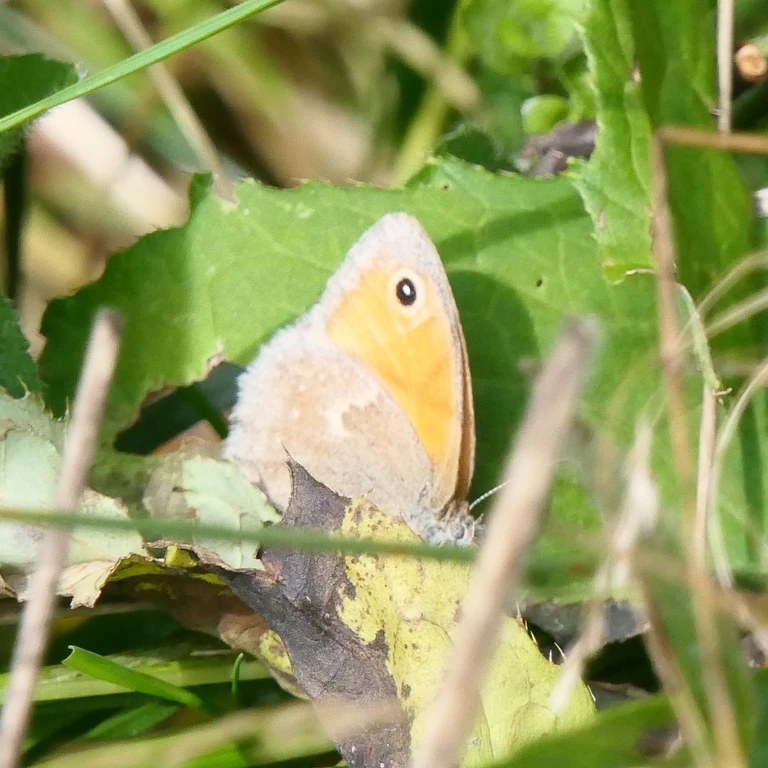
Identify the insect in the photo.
Coenonympha pamphilus
